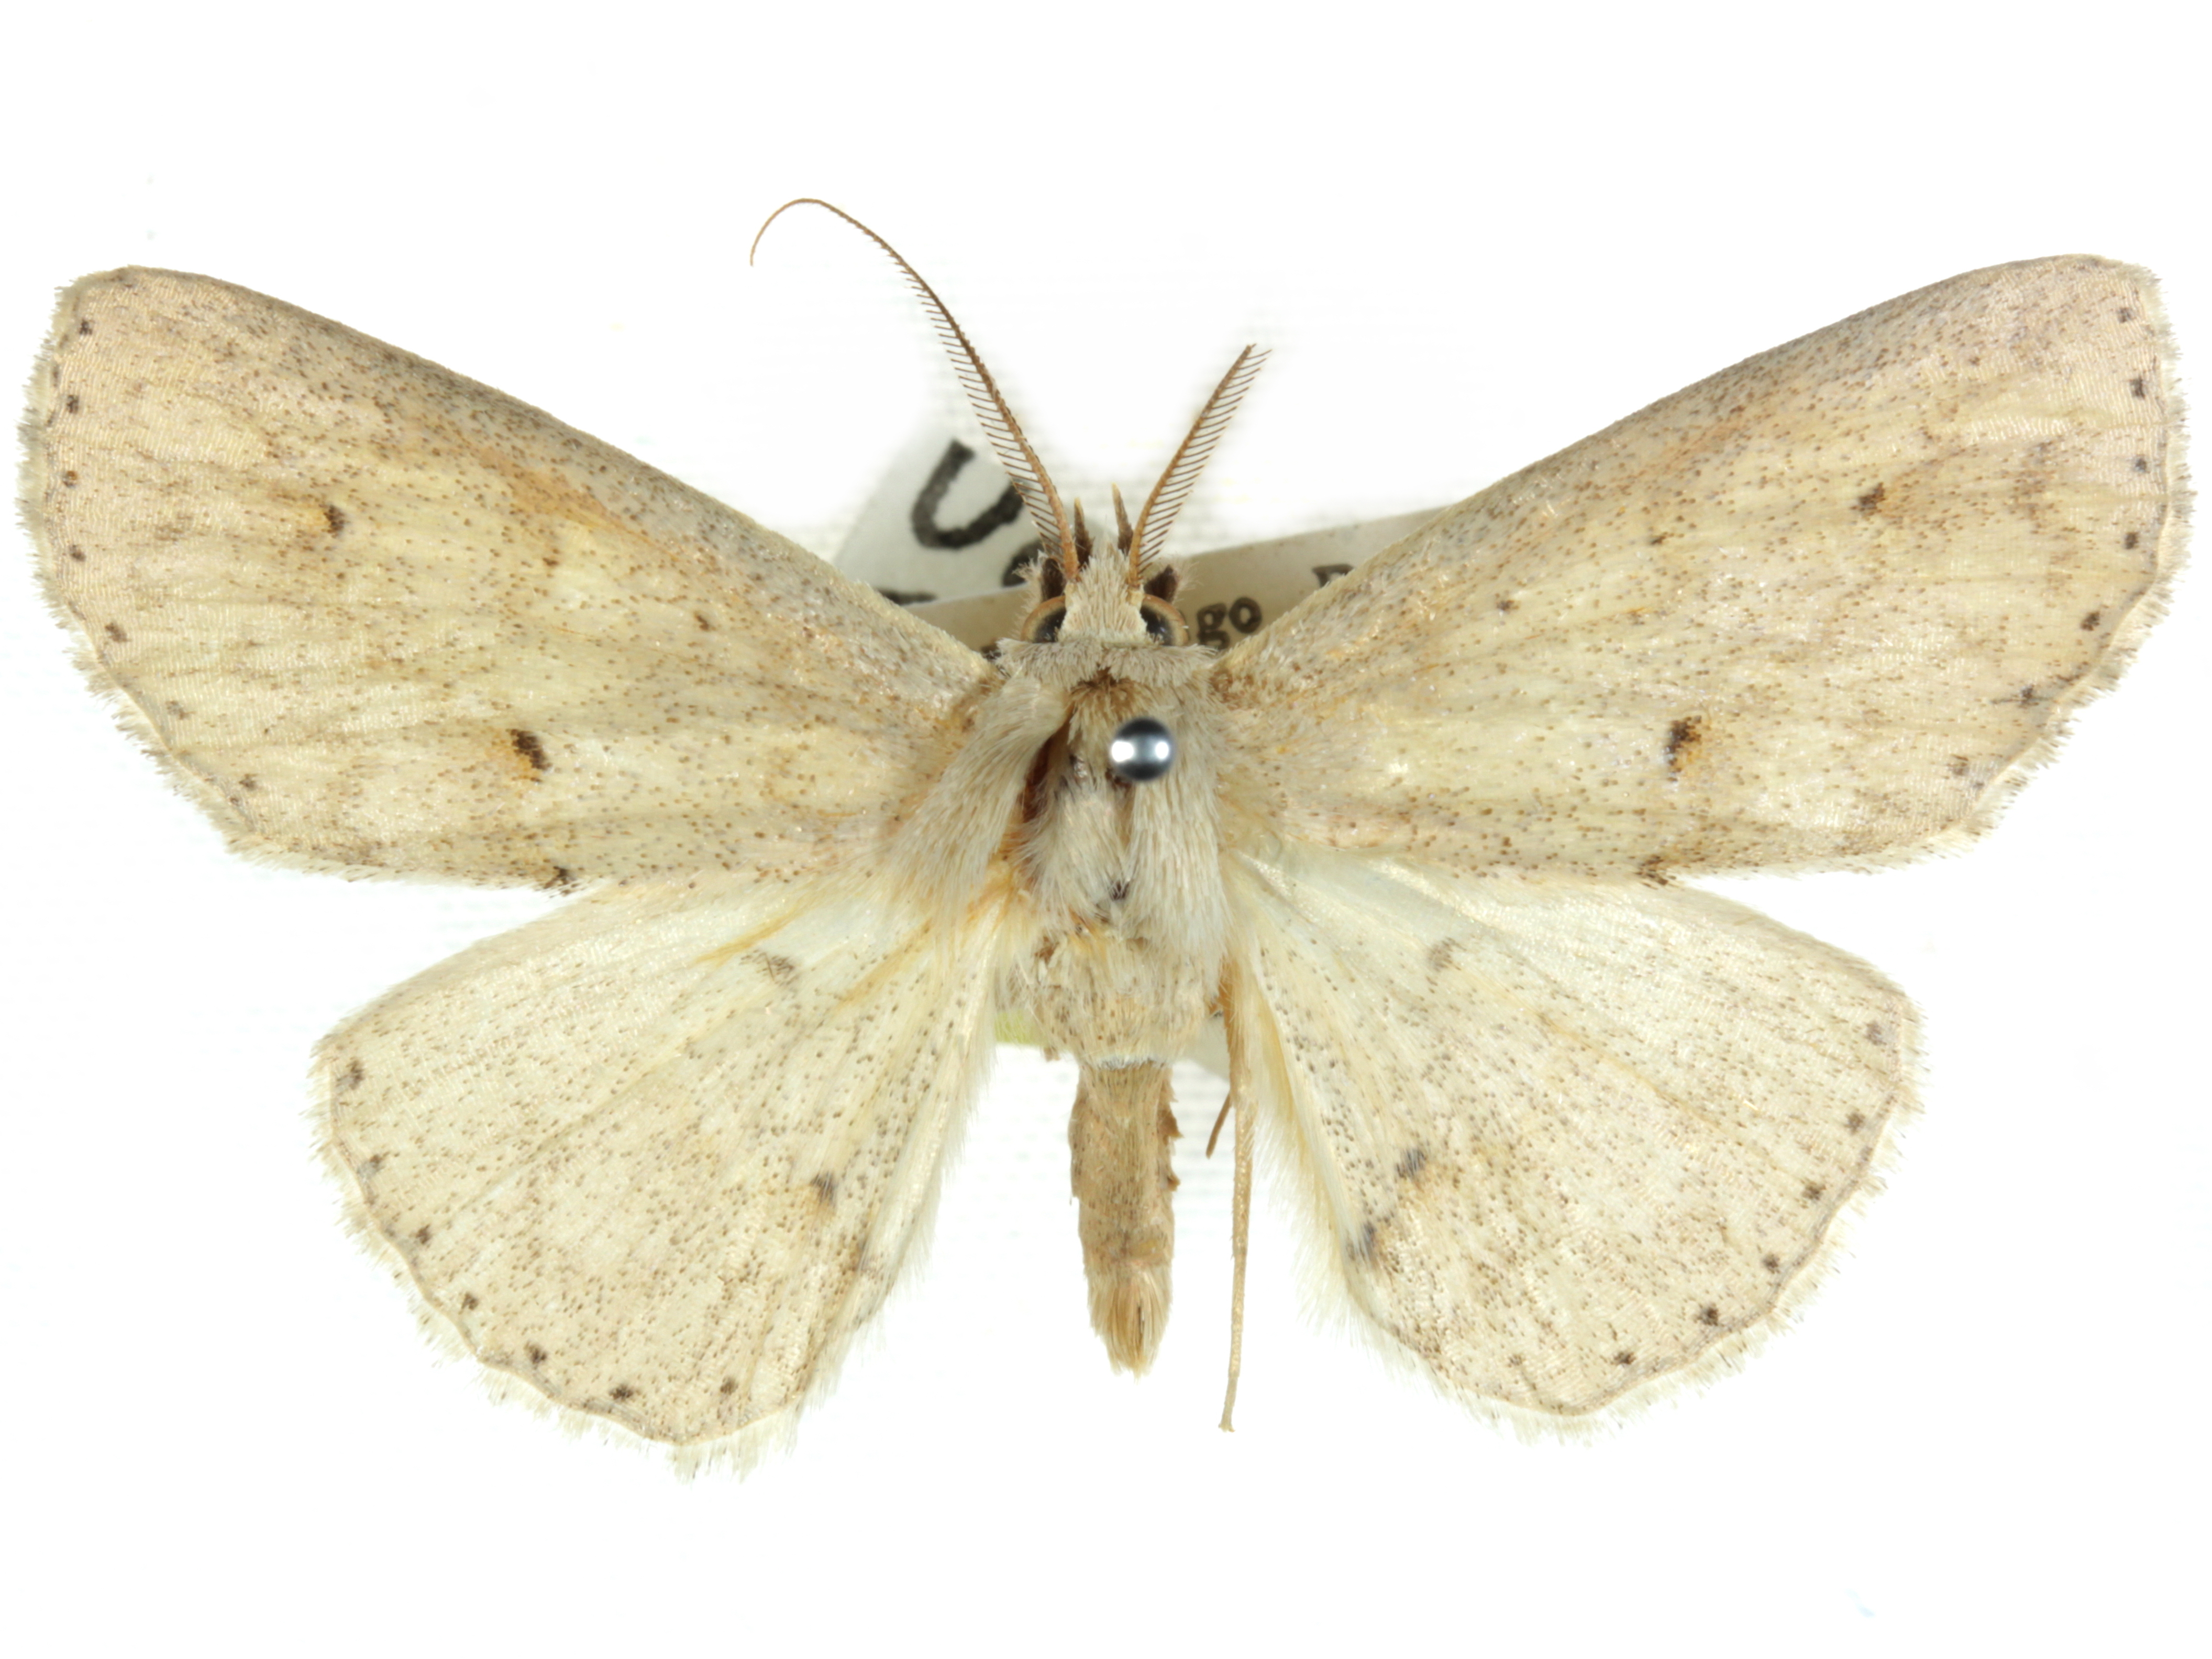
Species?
Ugia scopulina
